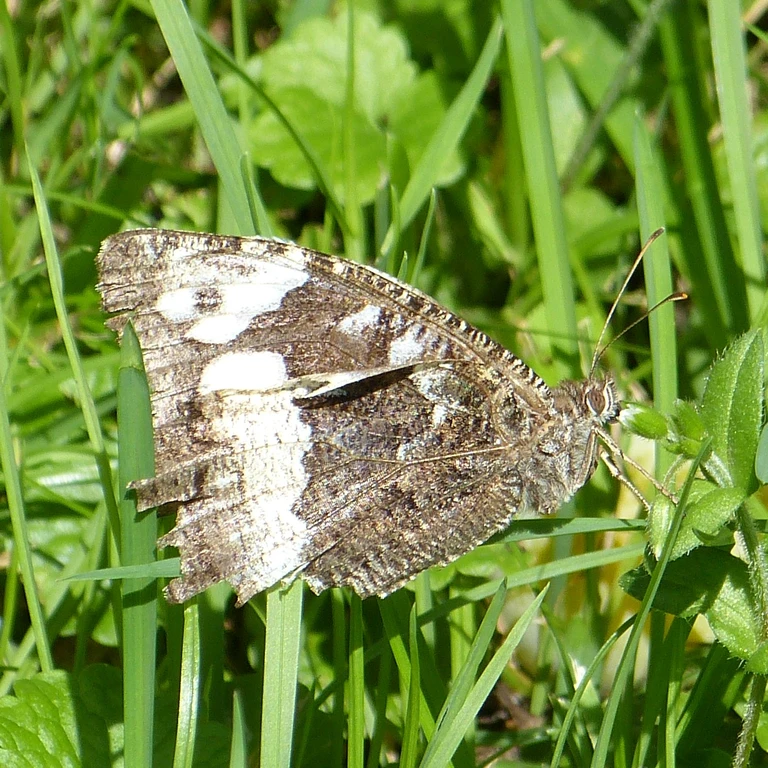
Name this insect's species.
Brintesia circe
